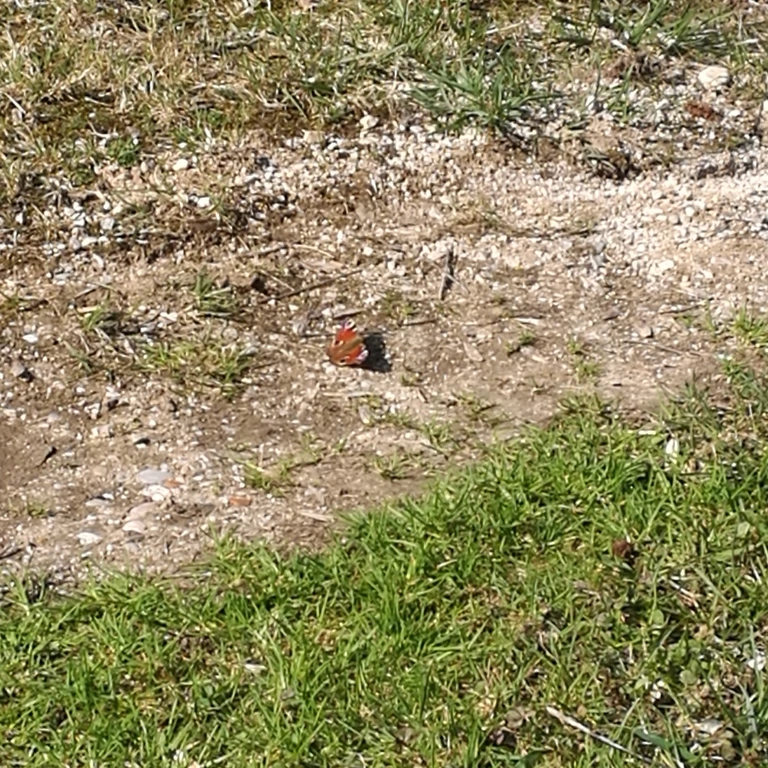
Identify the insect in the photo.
Aglais io
